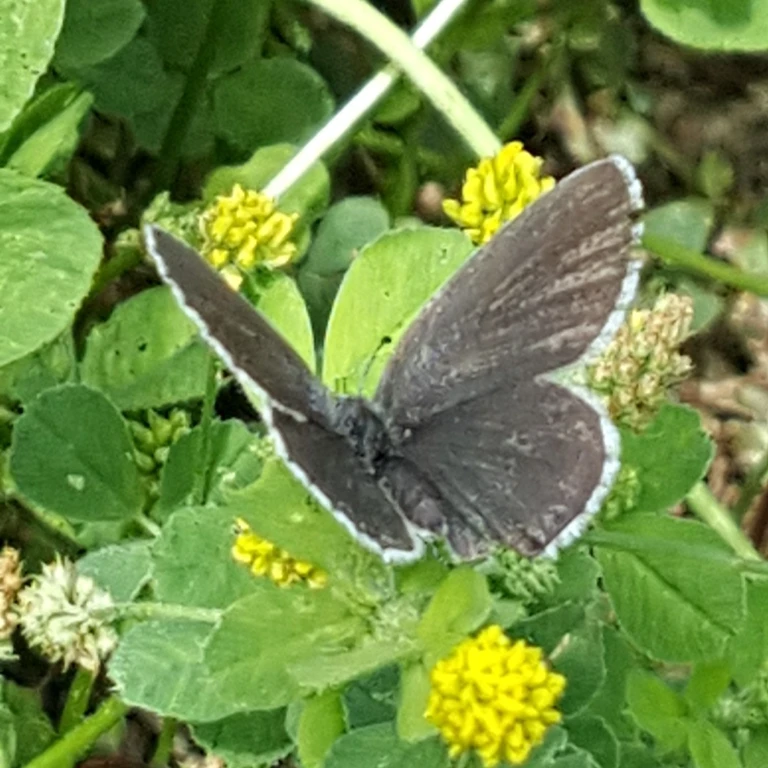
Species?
Cupido argiades (also Elkalyce argiades)
